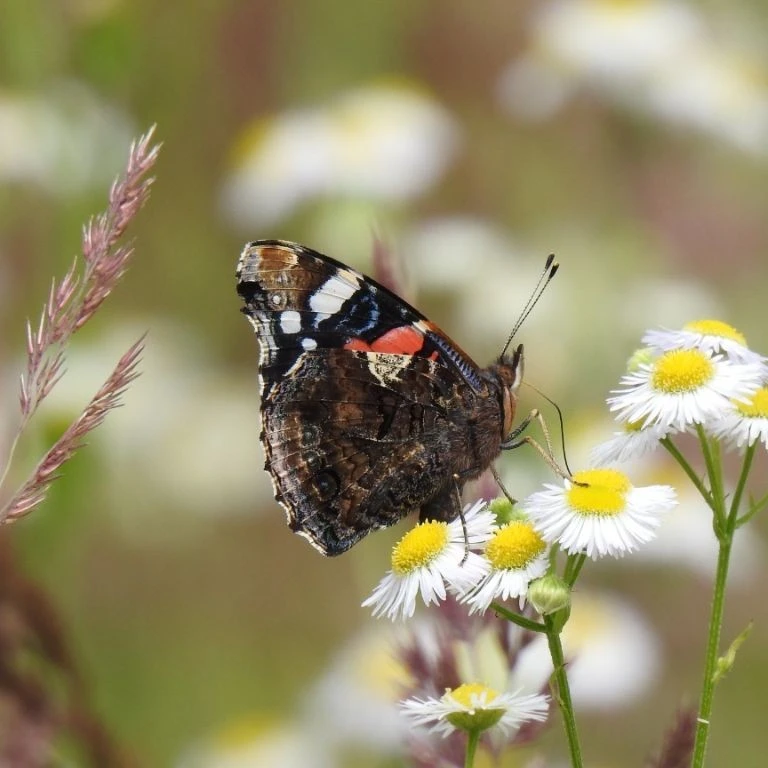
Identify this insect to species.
Vanessa atalanta
